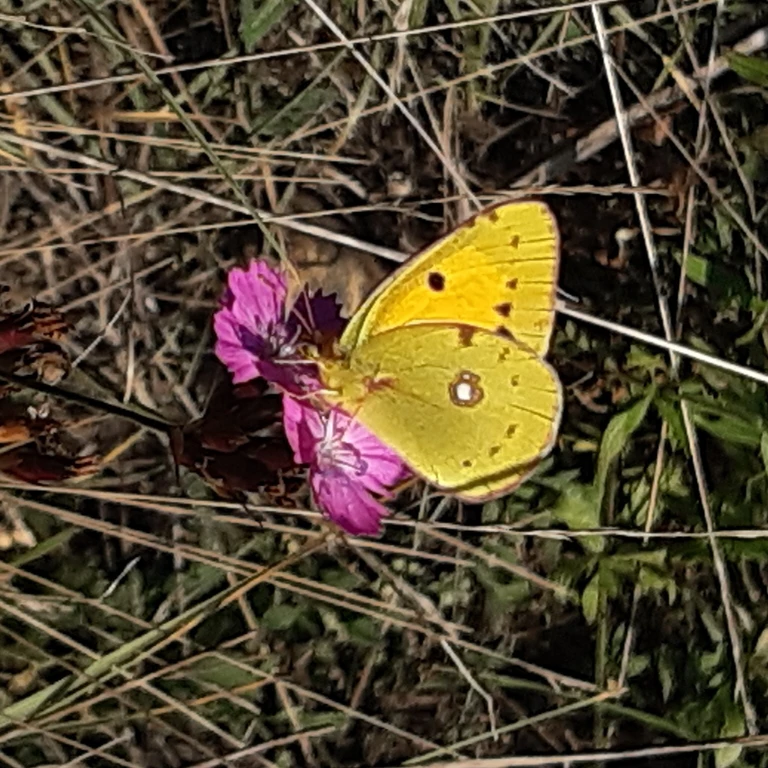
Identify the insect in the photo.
Colias croceus
